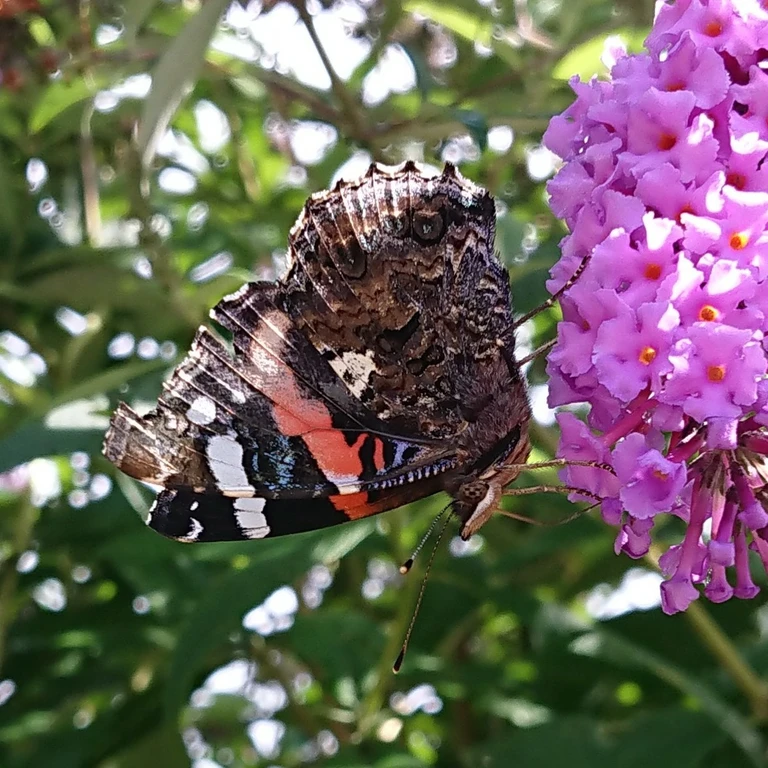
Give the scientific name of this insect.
Vanessa atalanta
